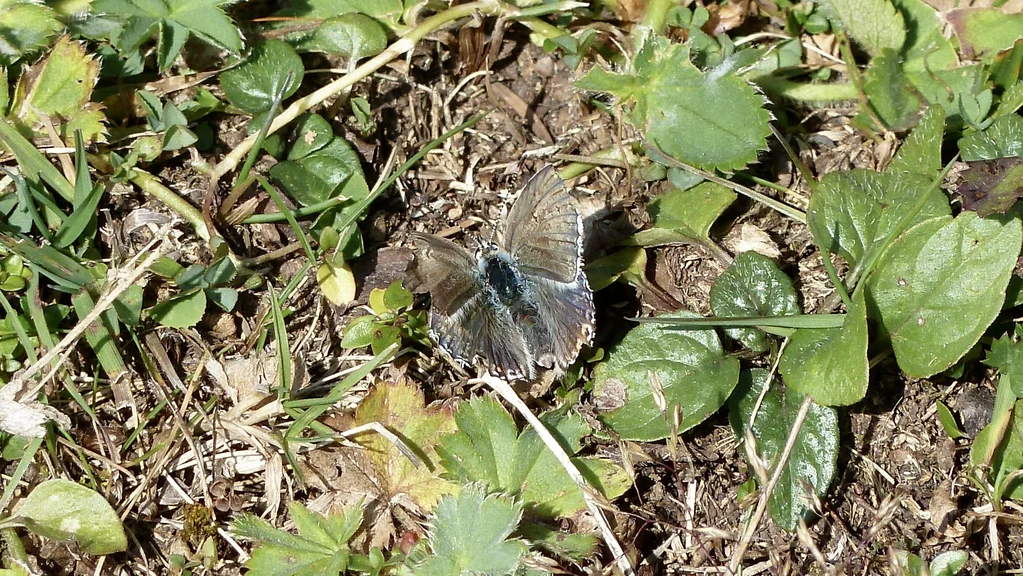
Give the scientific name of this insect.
Lysandra coridon
